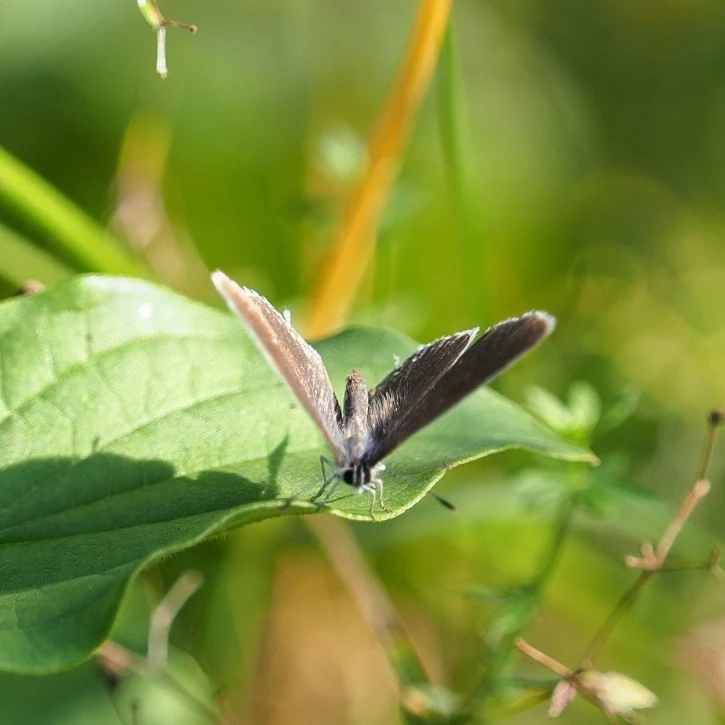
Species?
Cupido argiades (also Elkalyce argiades)
